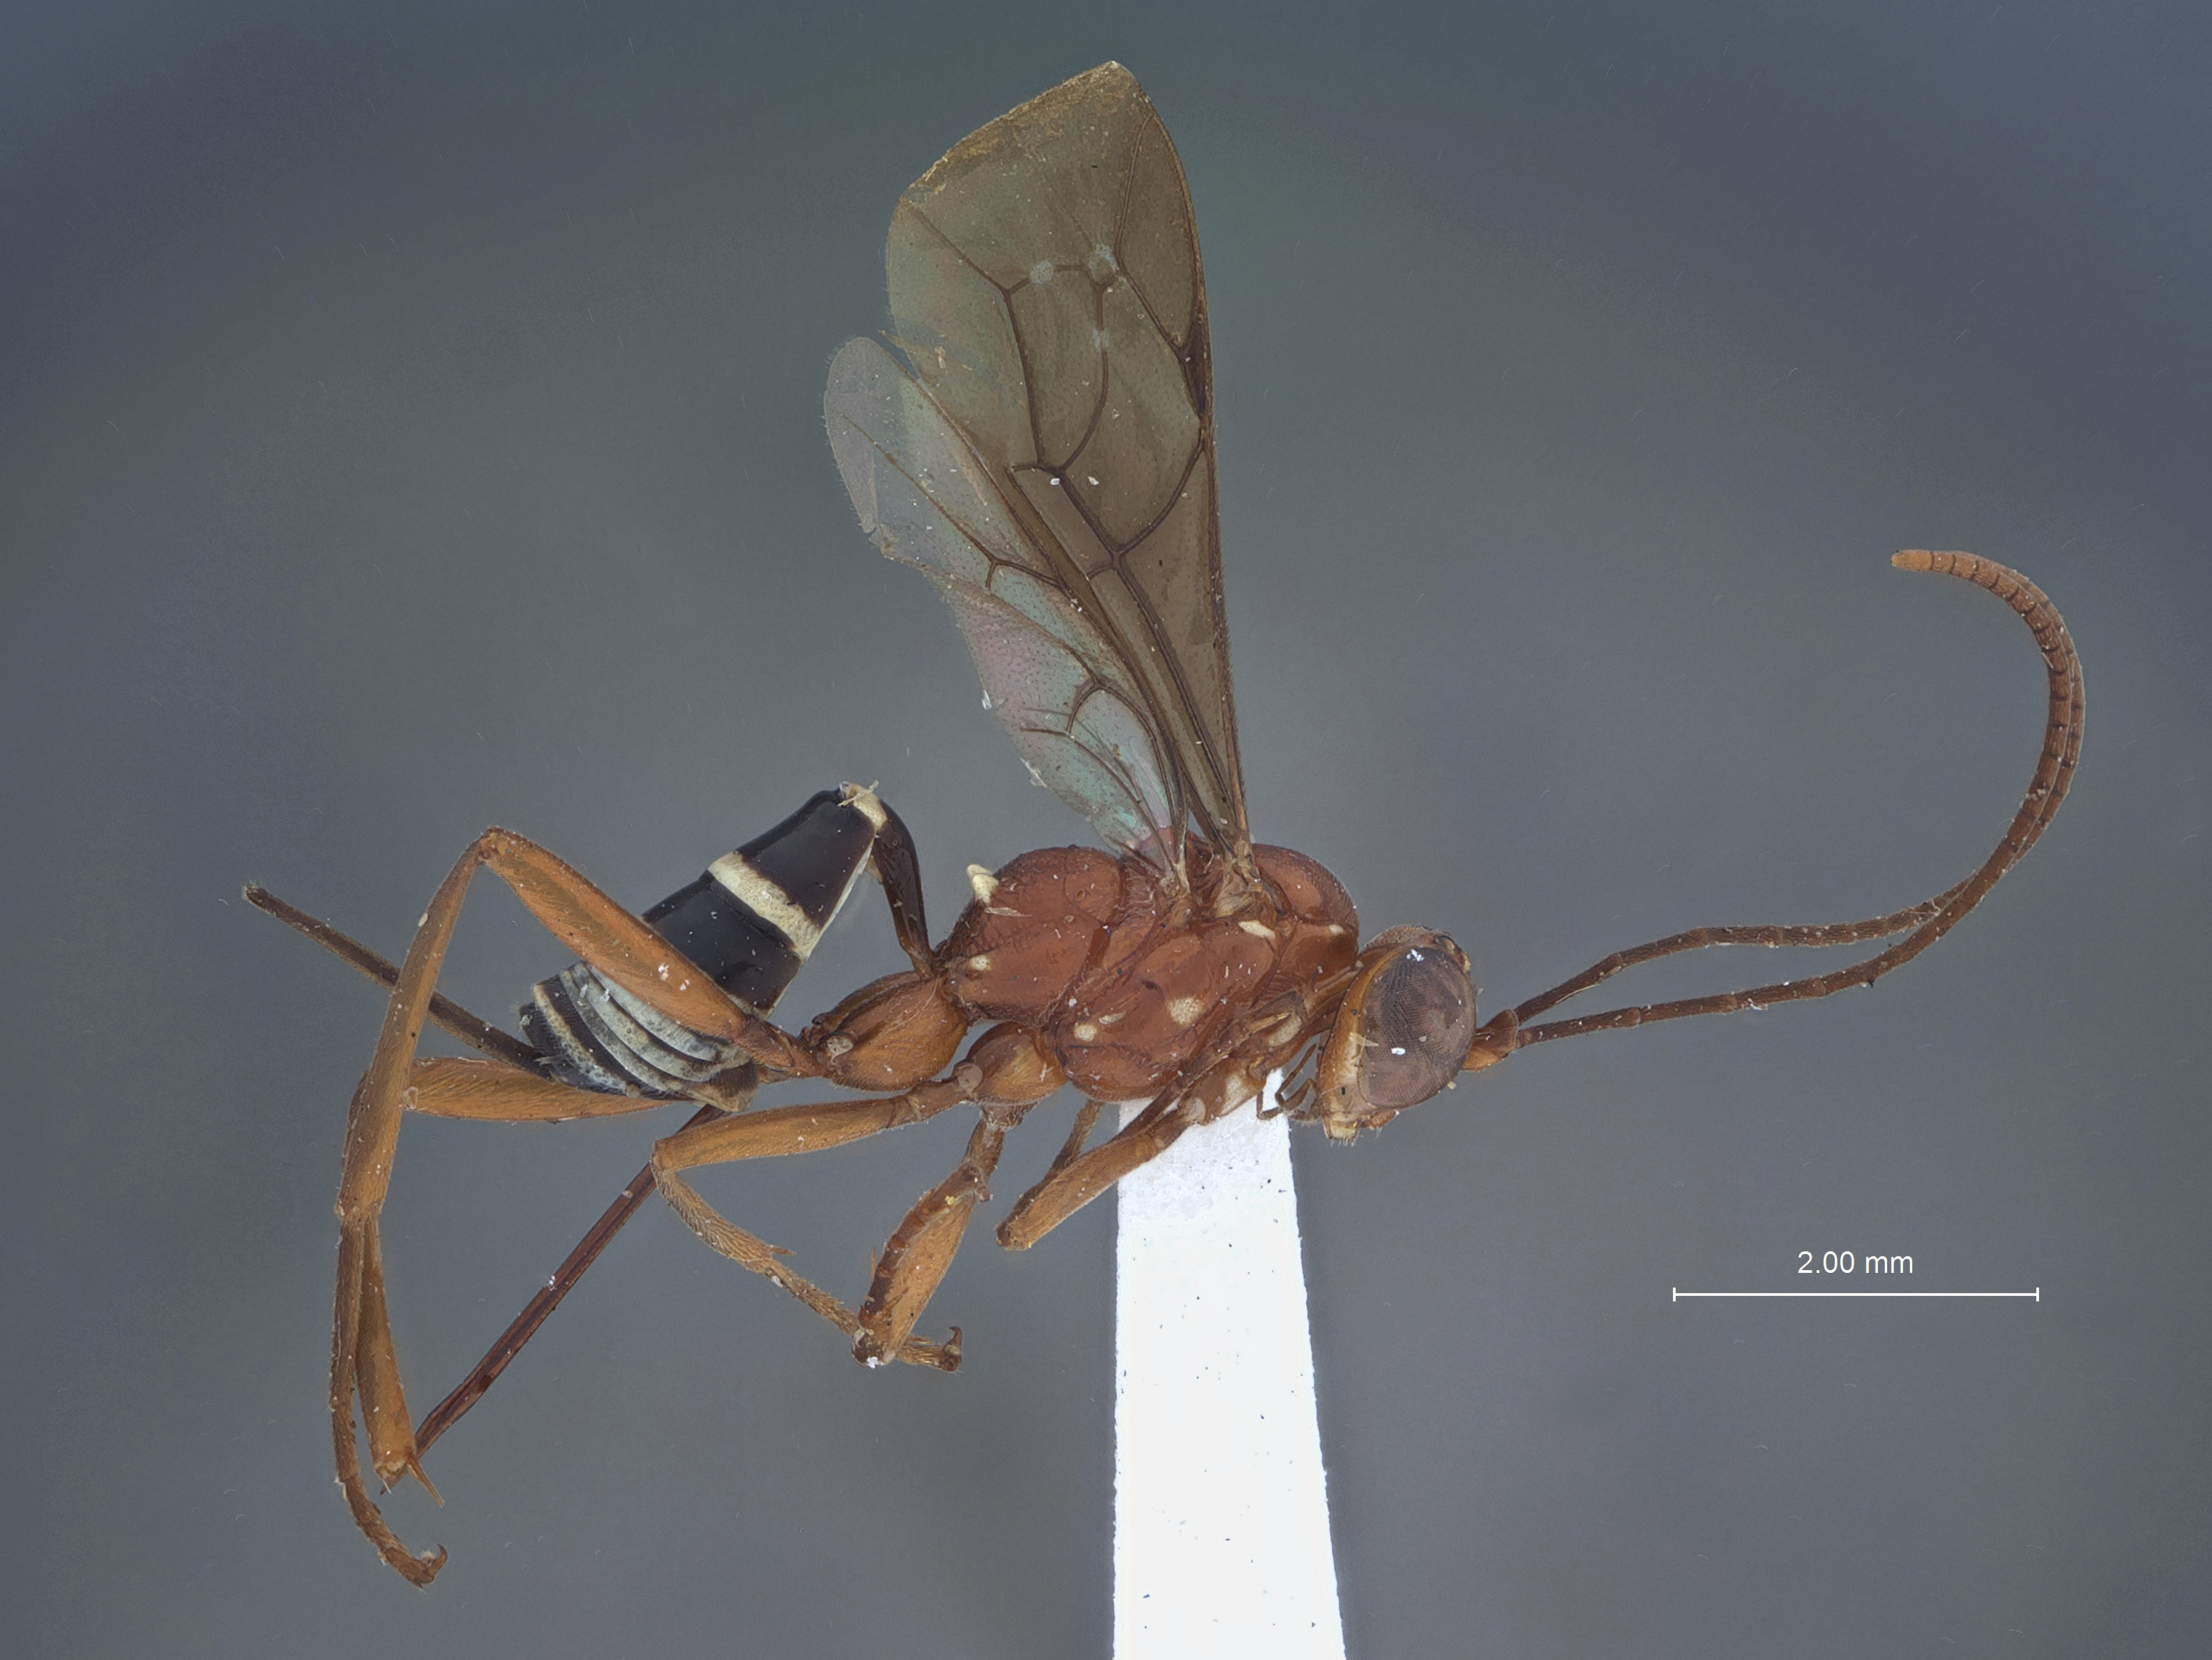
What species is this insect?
Christolimorpha plesius
